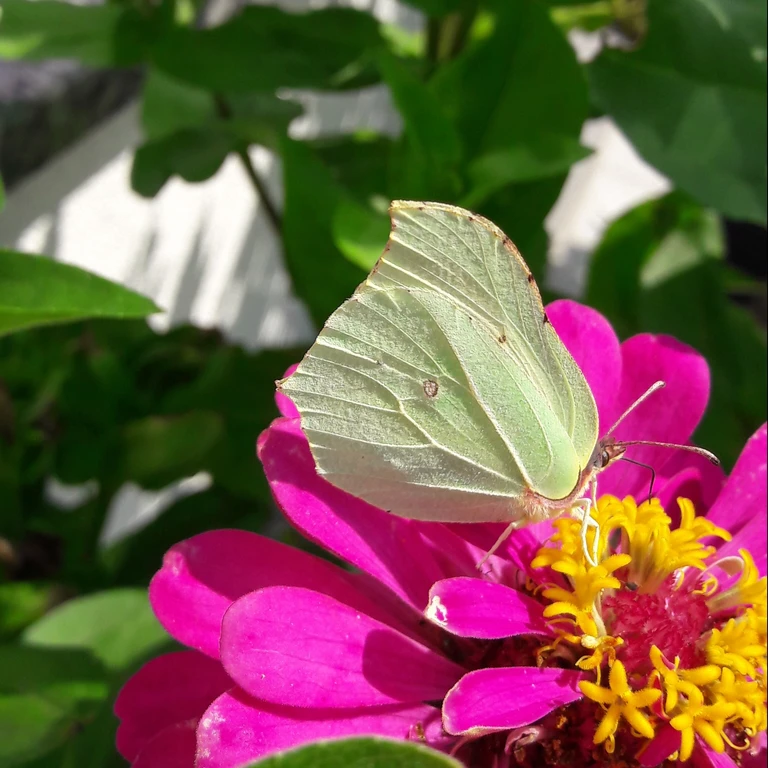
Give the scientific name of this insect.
Gonepteryx rhamni
